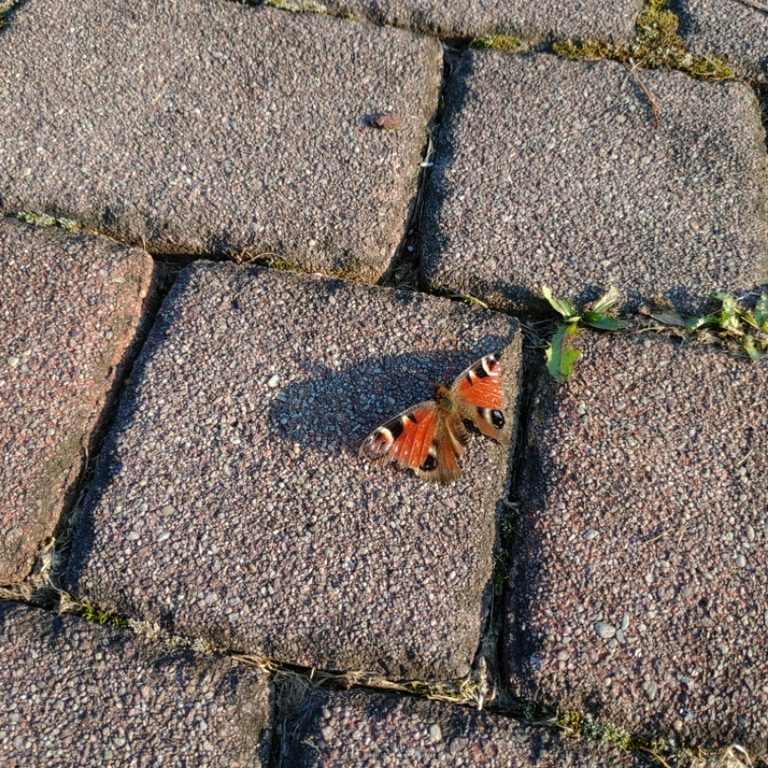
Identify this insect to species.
Aglais io
